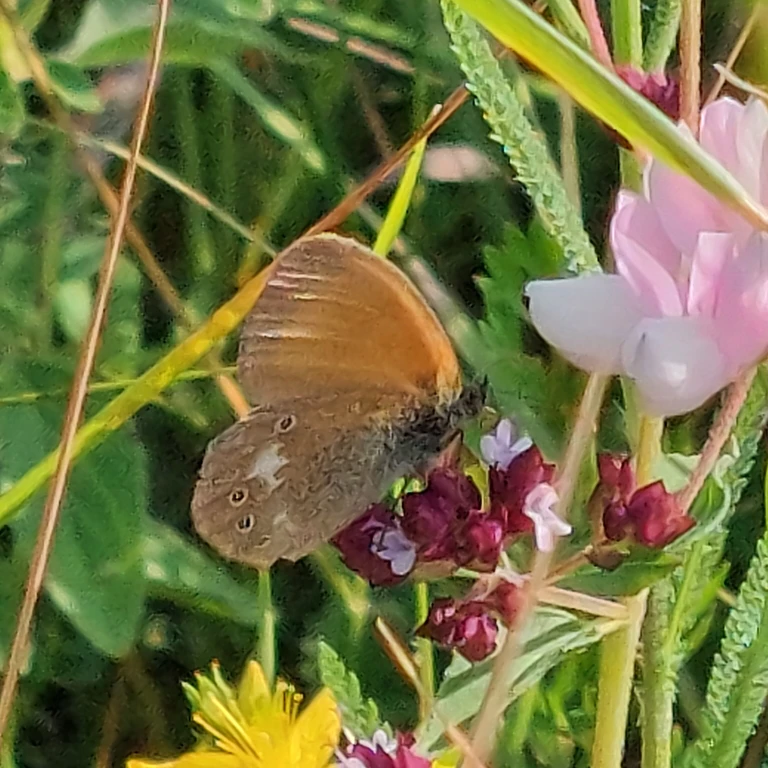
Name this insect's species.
Coenonympha glycerion (also Coenonympha iphis)
